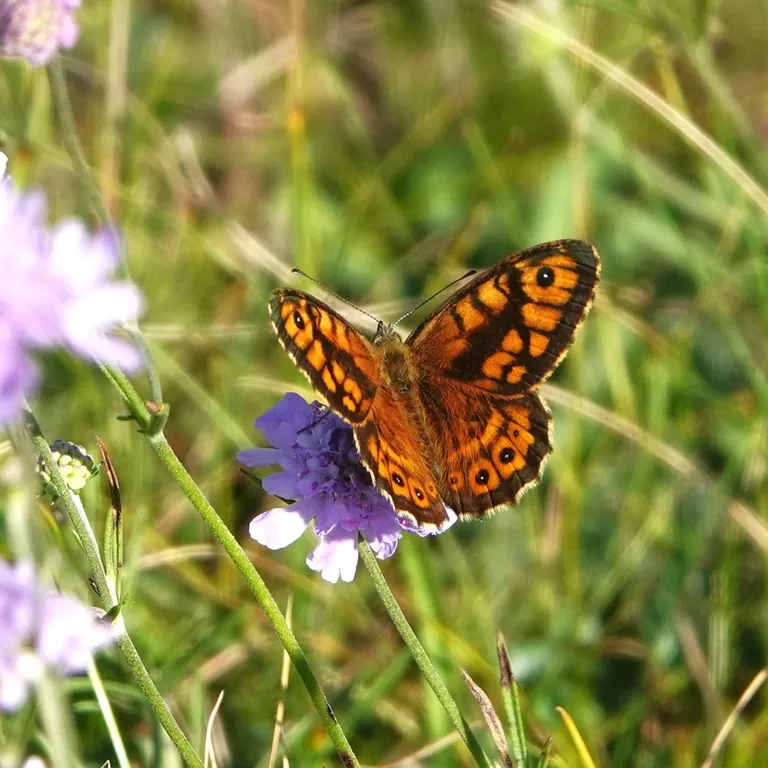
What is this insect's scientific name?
Lasiommata megera (also Pararge megera)
